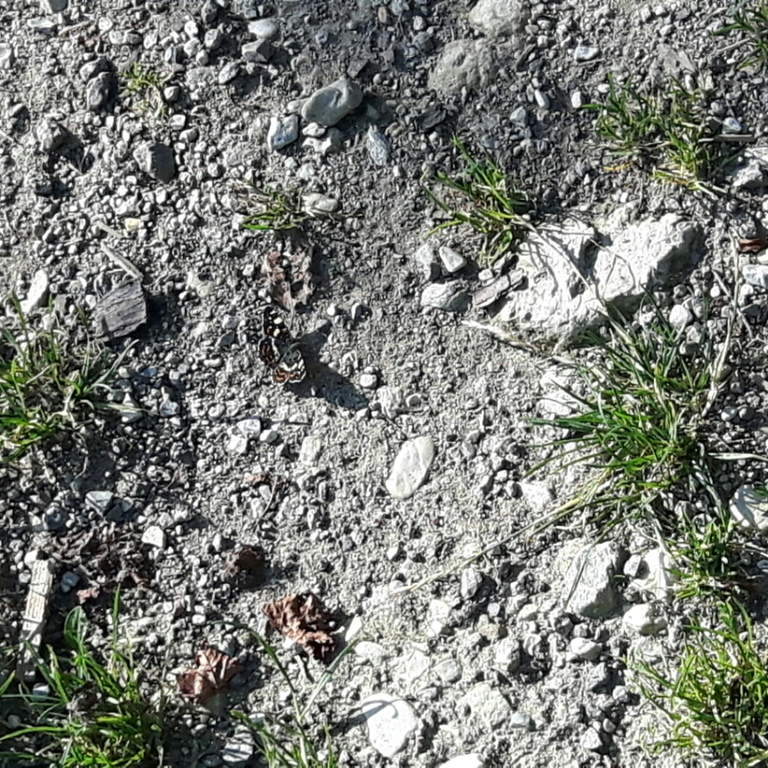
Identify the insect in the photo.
Araschnia levana
